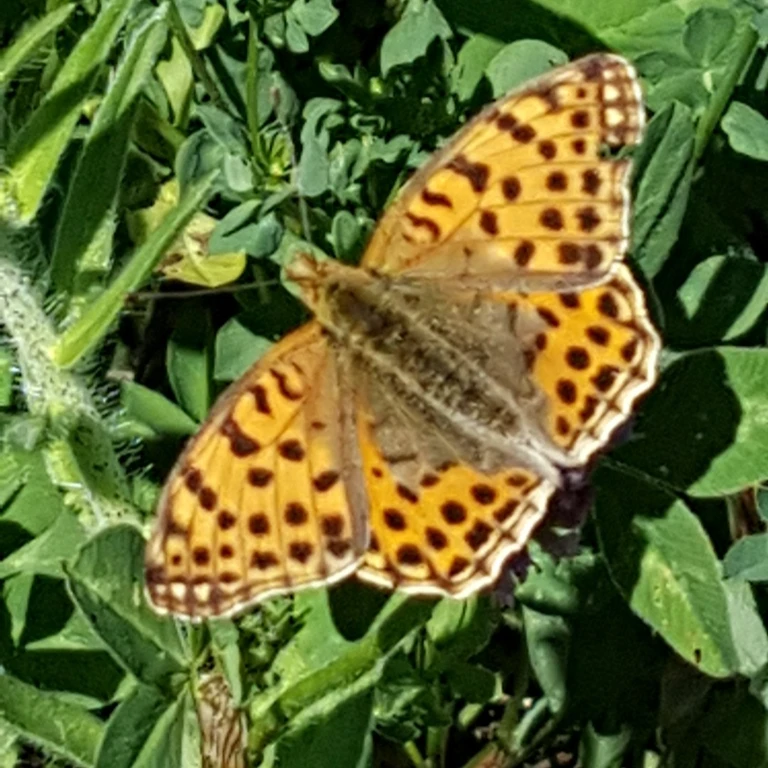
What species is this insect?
Issoria lathonia
